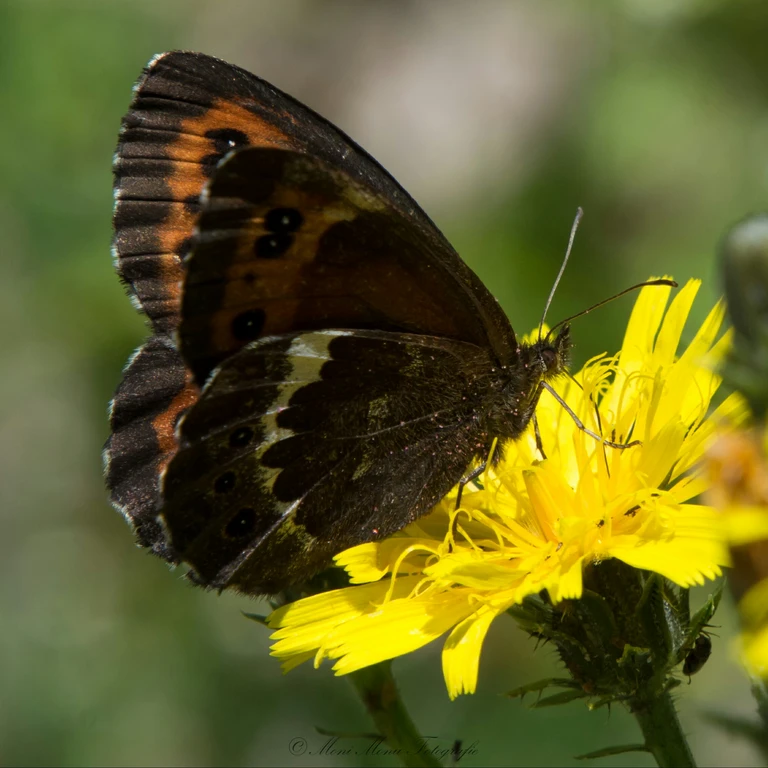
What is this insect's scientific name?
Erebia ligea
